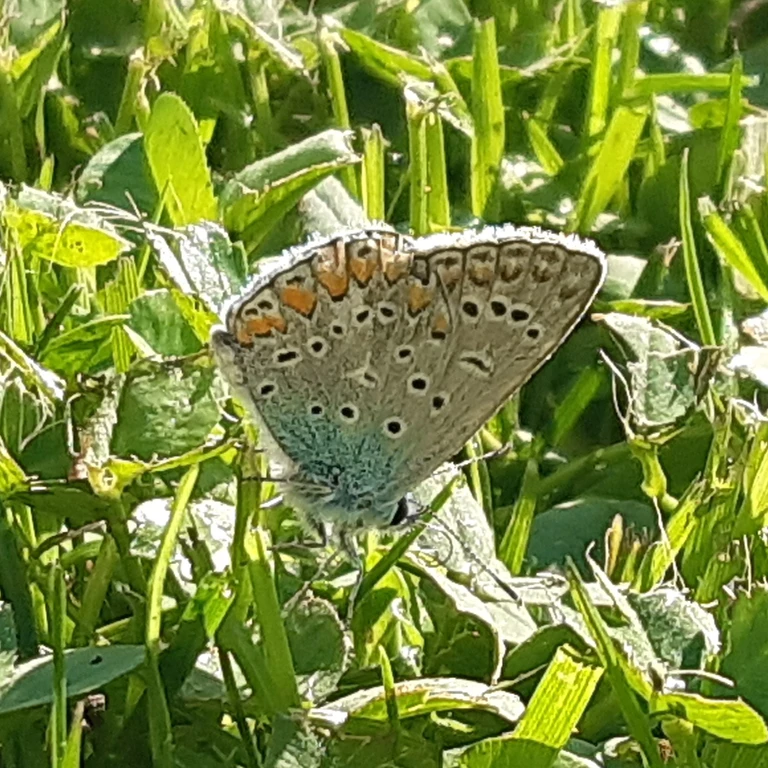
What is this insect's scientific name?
Polyommatus icarus
